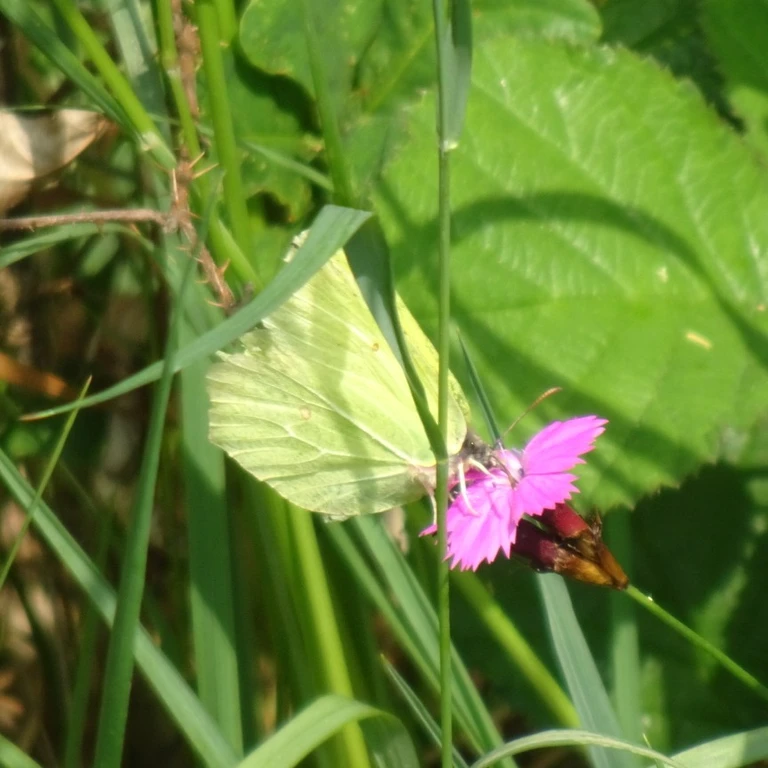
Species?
Gonepteryx rhamni
